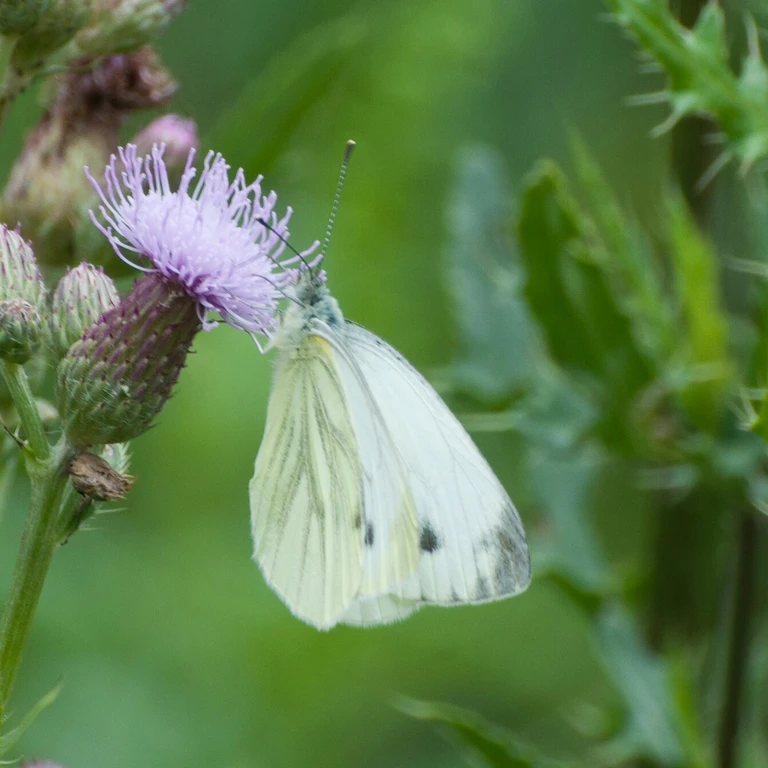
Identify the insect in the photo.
Pieris napi
